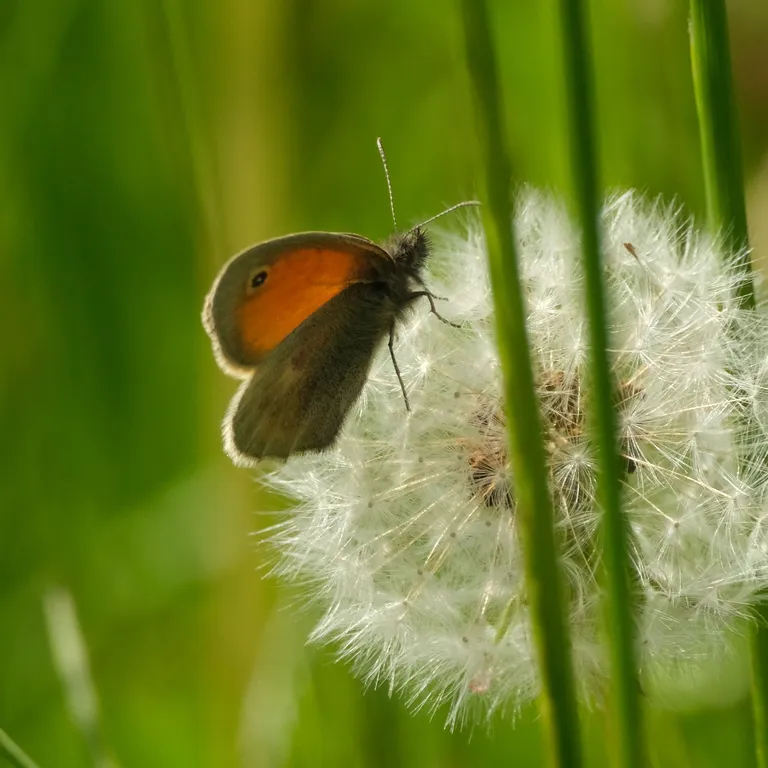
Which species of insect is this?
Coenonympha pamphilus
